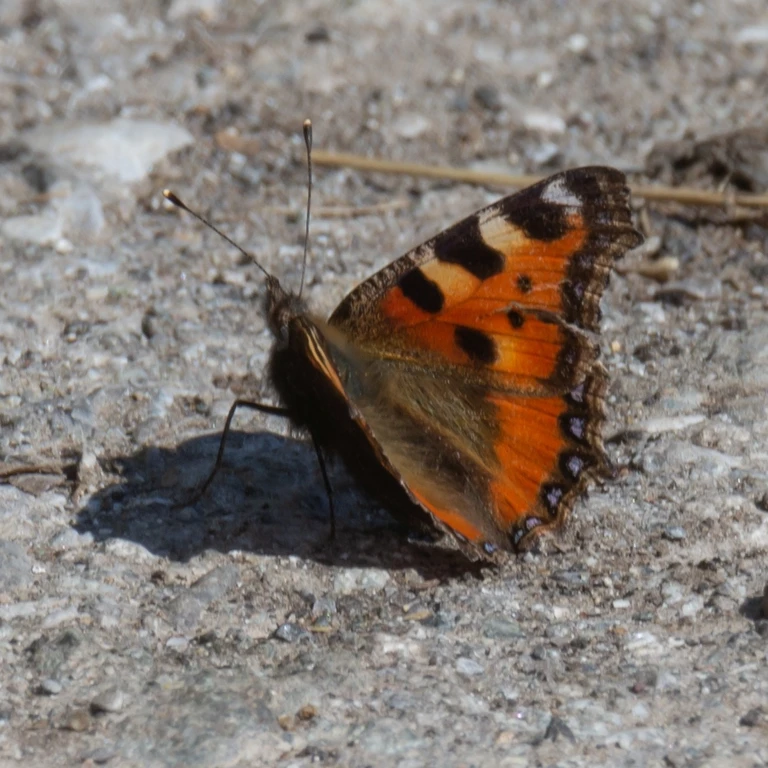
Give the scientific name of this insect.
Aglais urticae
